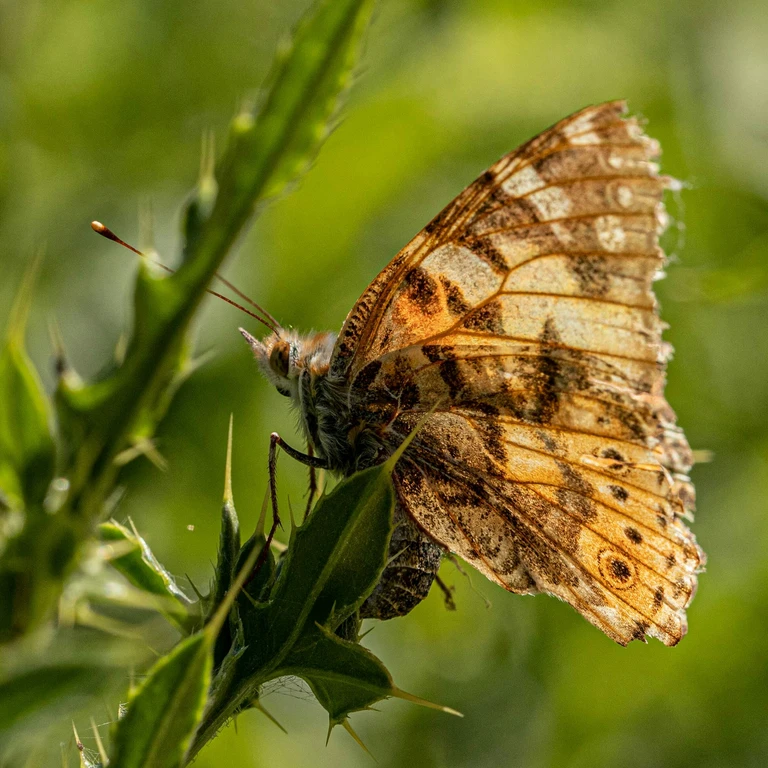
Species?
Vanessa cardui
